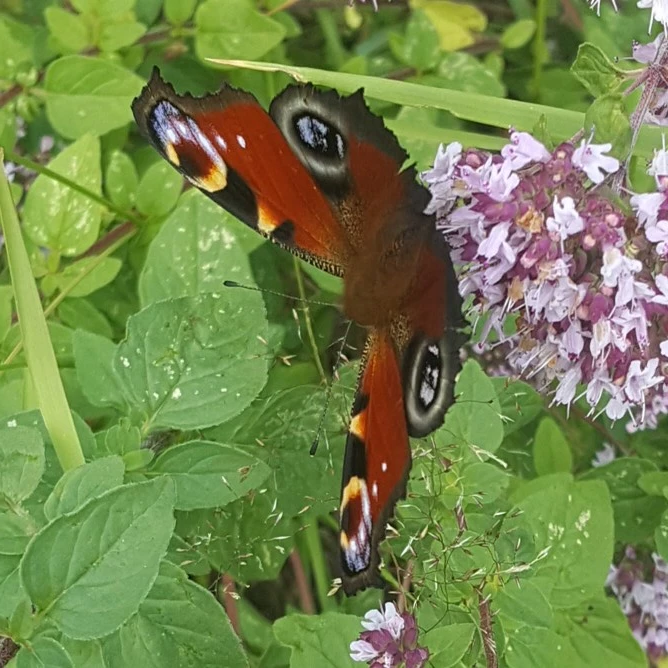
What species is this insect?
Aglais io
